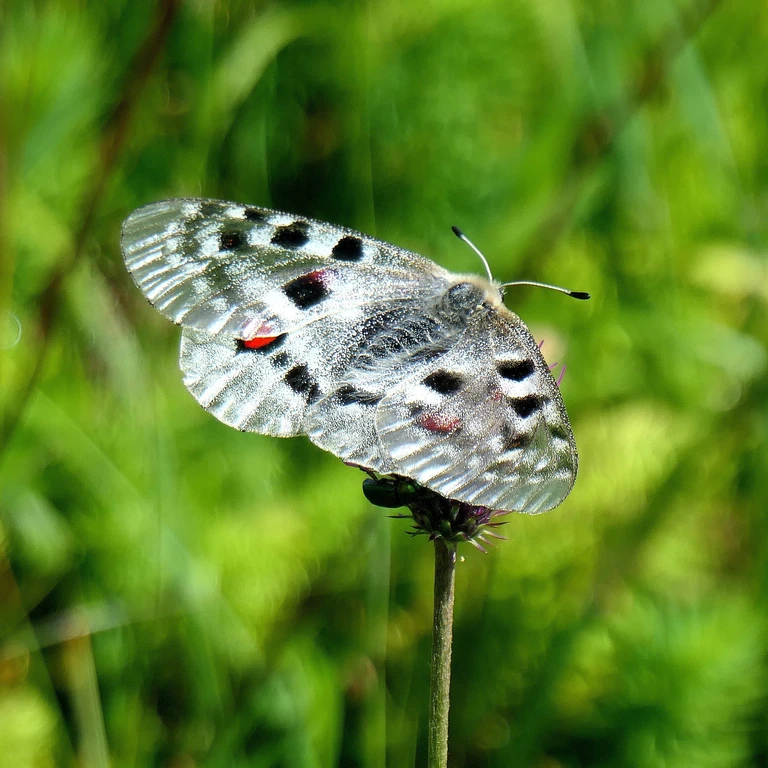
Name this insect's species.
Parnassius apollo
